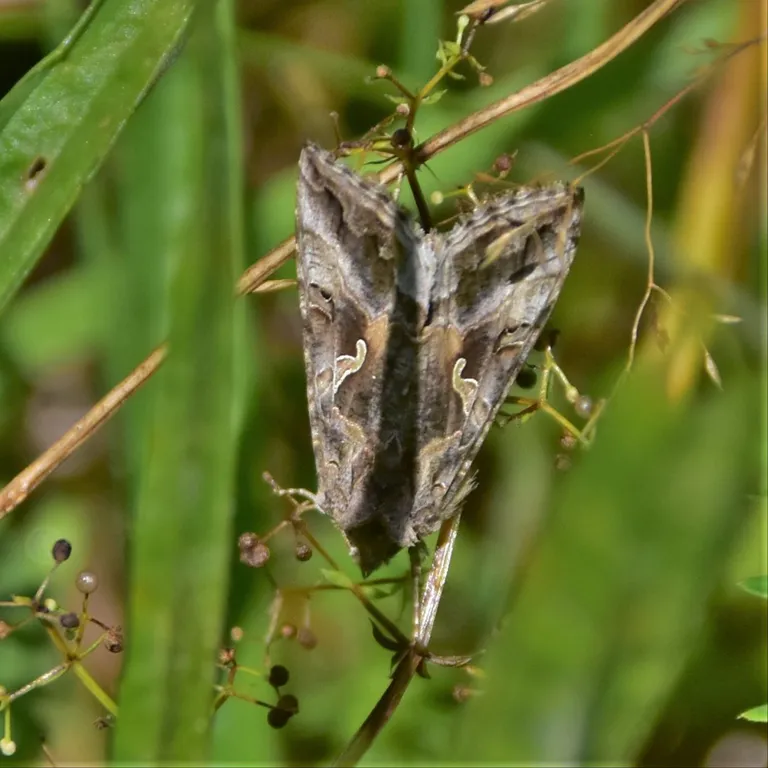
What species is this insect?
Autographa gamma
